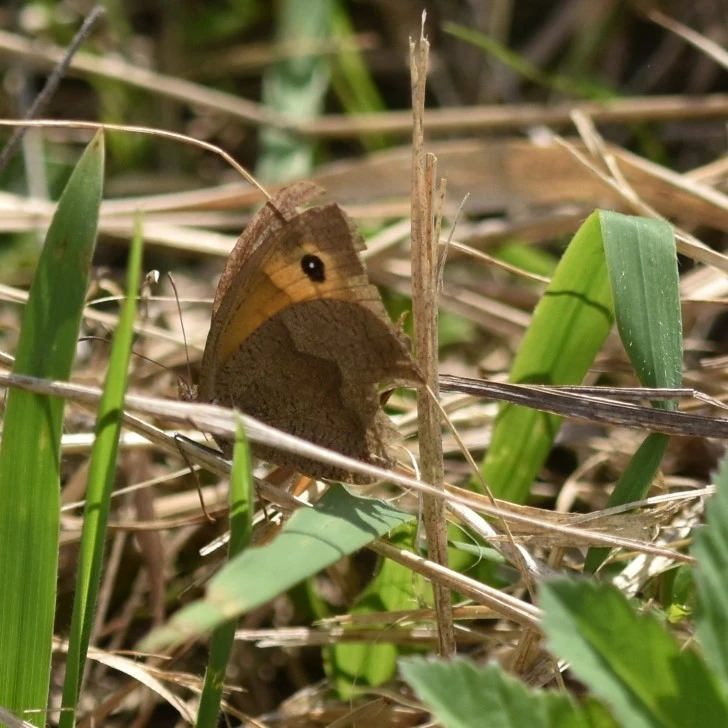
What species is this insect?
Maniola jurtina
